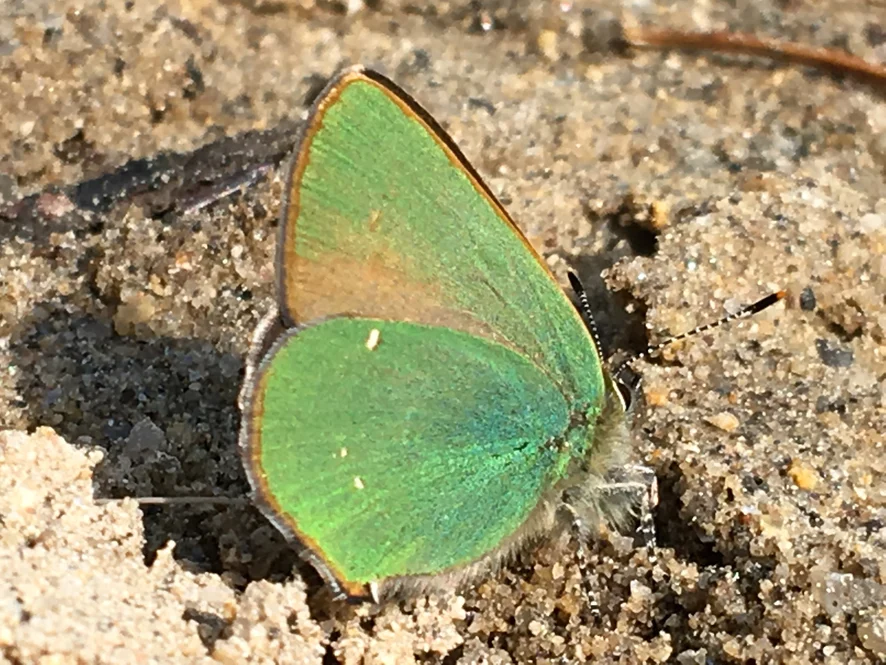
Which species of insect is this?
Callophrys rubi
